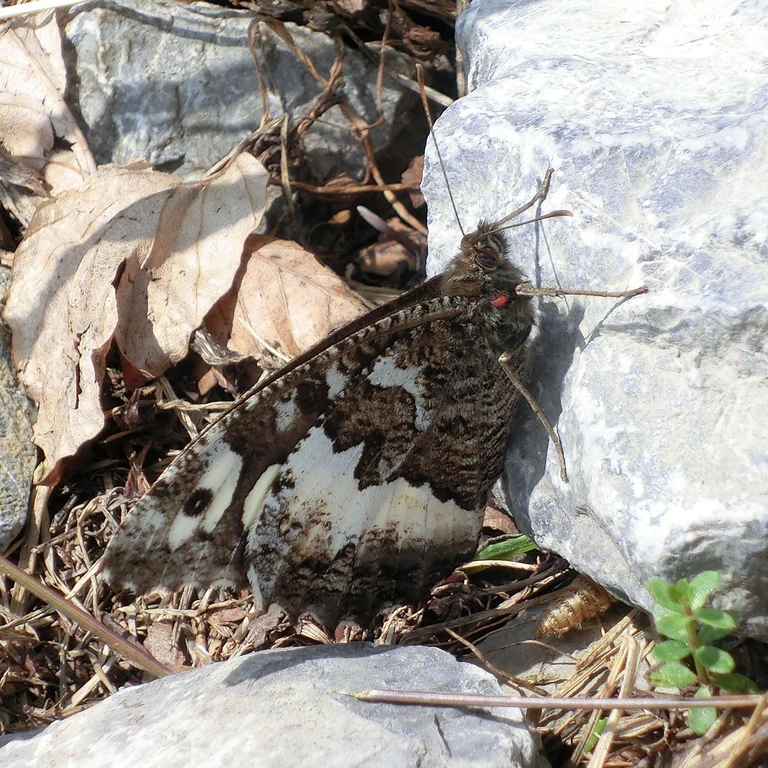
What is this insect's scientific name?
Brintesia circe
